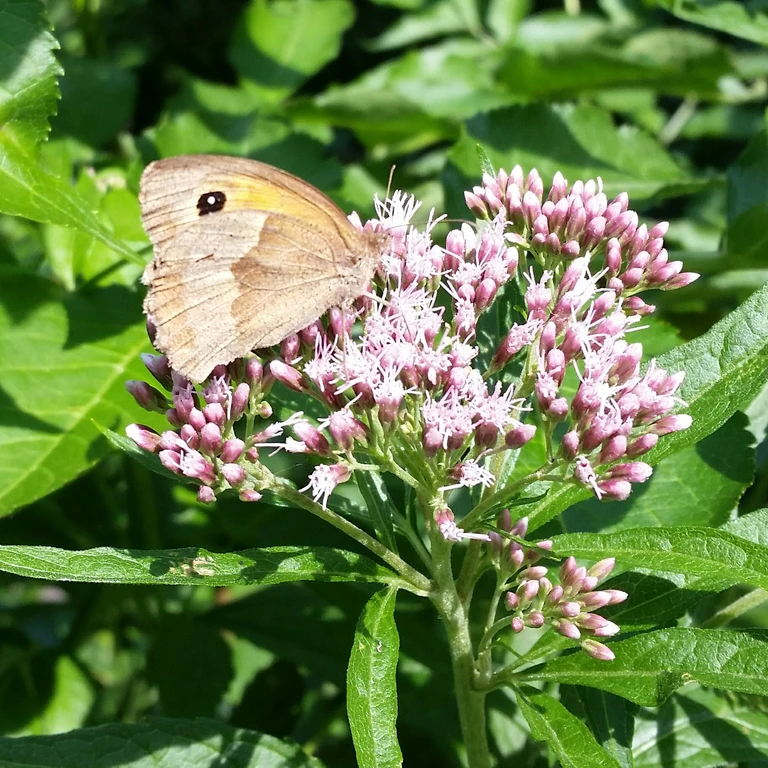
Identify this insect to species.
Maniola jurtina
